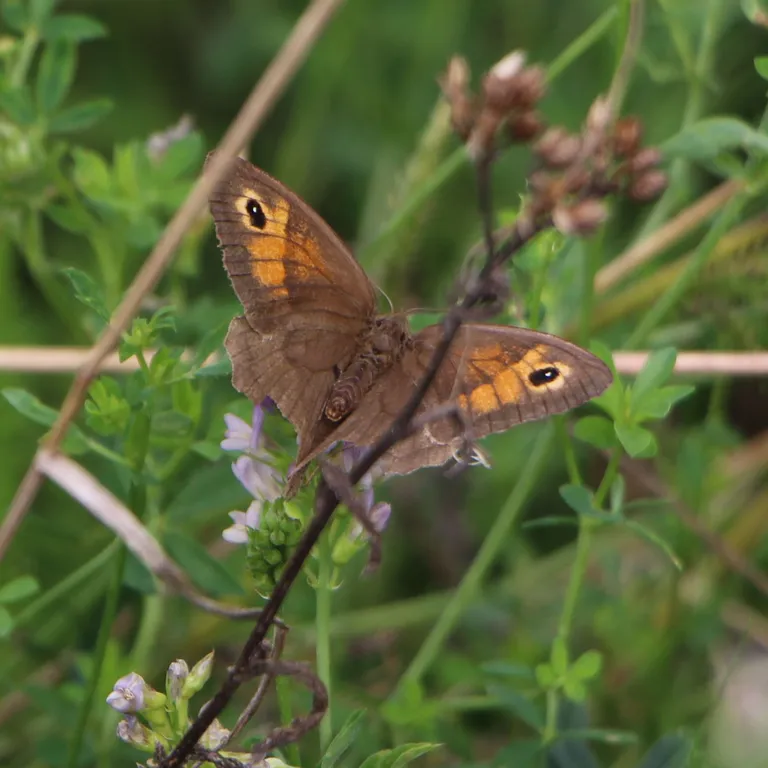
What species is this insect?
Maniola jurtina
